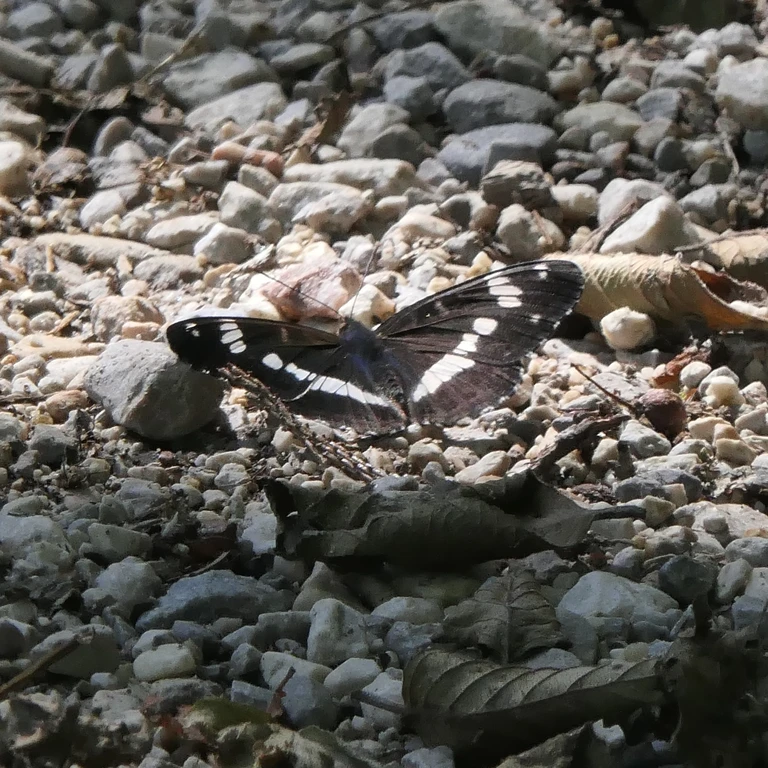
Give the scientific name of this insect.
Limenitis camilla (also Ladoga camilla)
